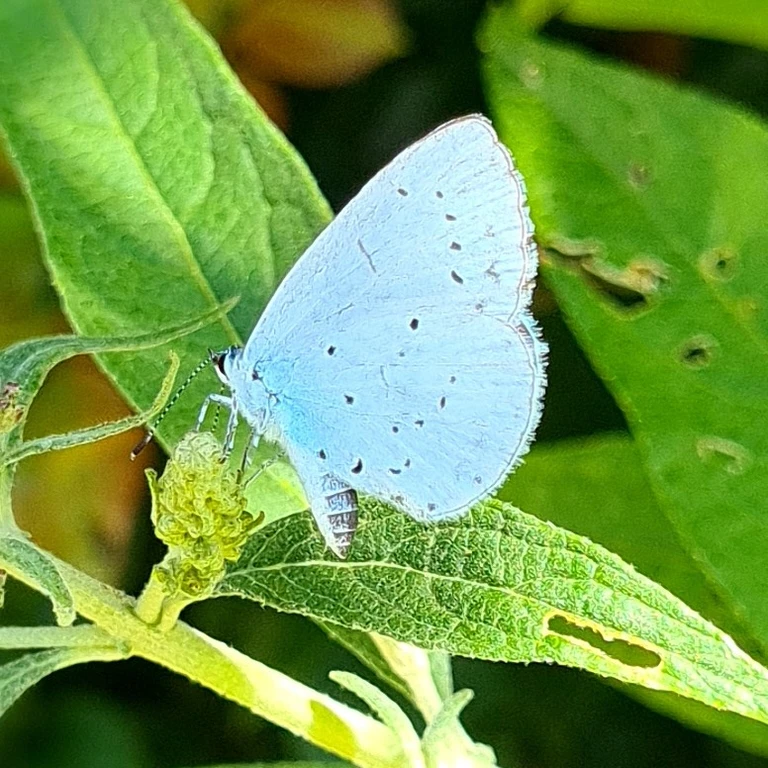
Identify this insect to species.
Celastrina argiolus
